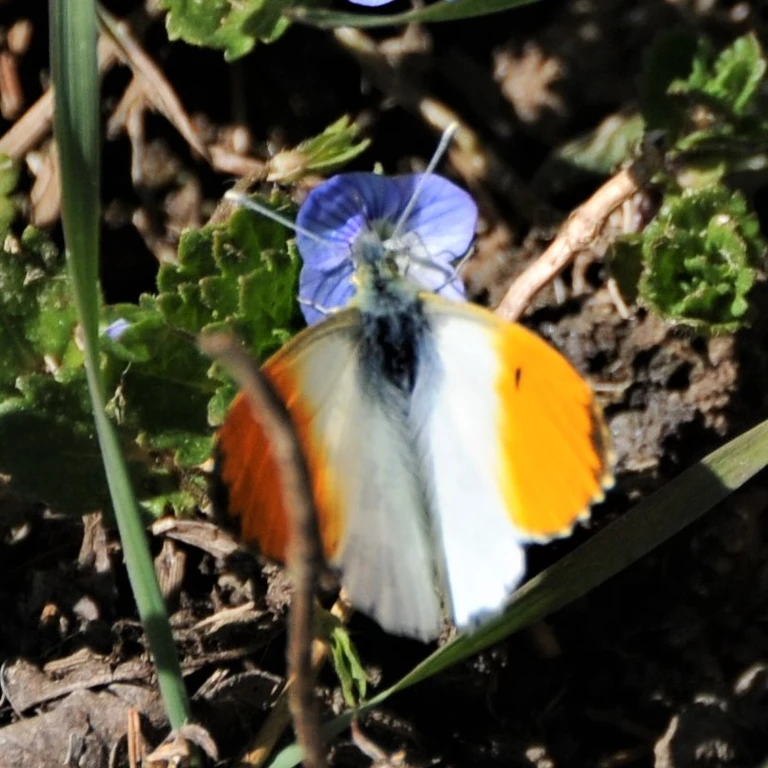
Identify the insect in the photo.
Anthocharis cardamines
